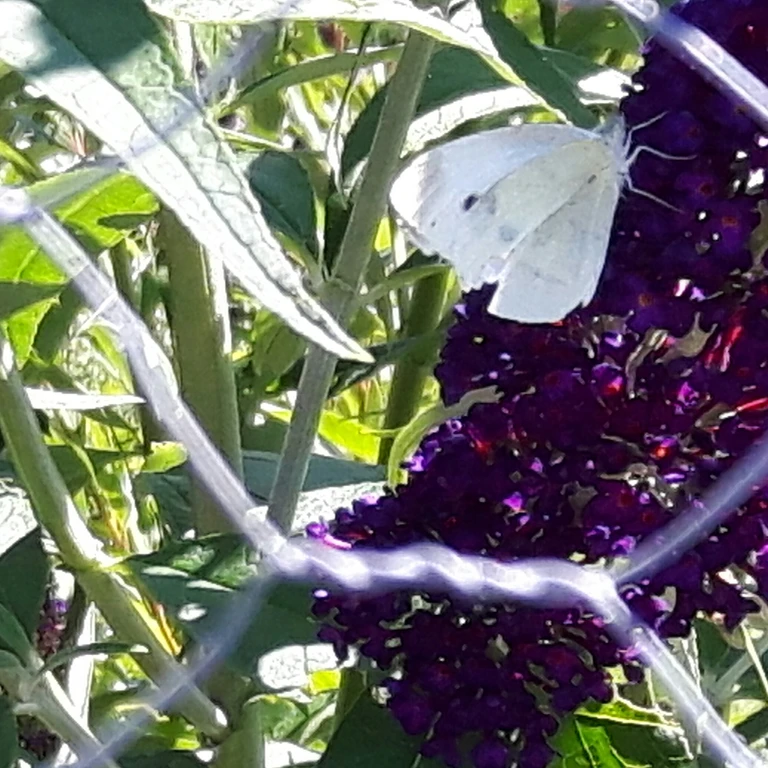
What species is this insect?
Pieris rapae
